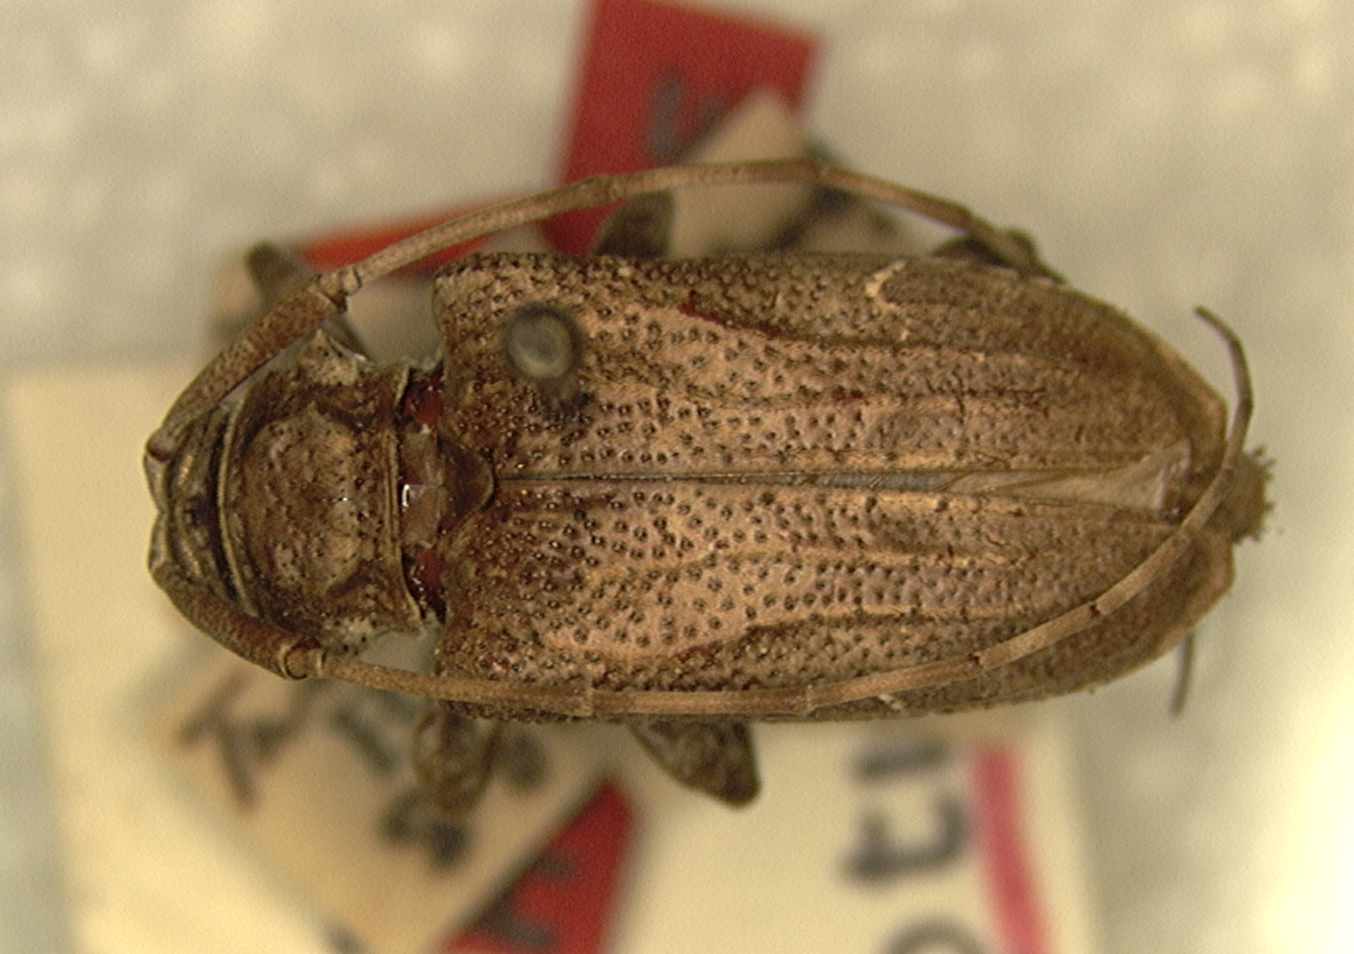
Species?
Lagocheirus unicolor
